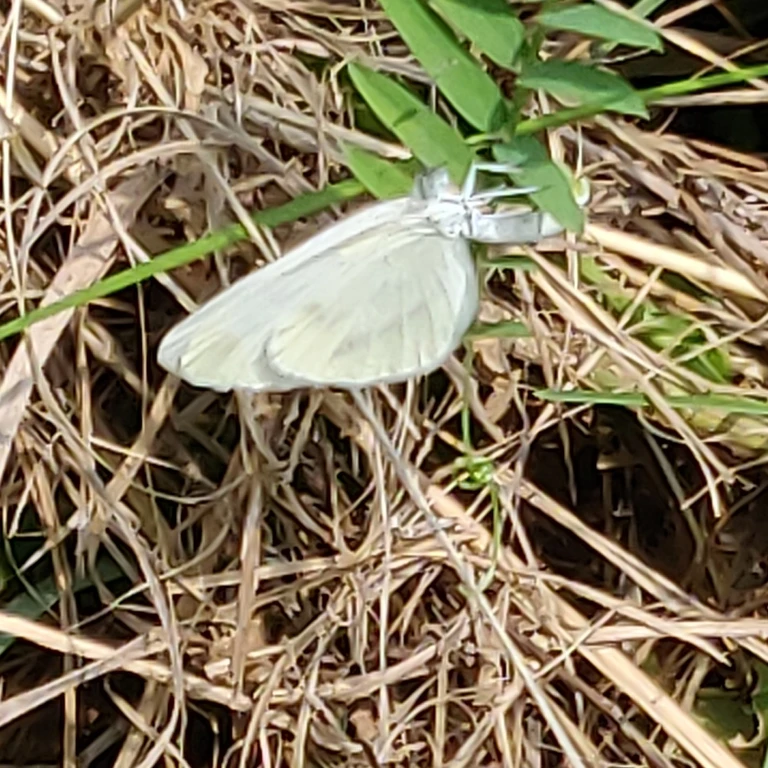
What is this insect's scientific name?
Leptidea sinapis/juvernica
